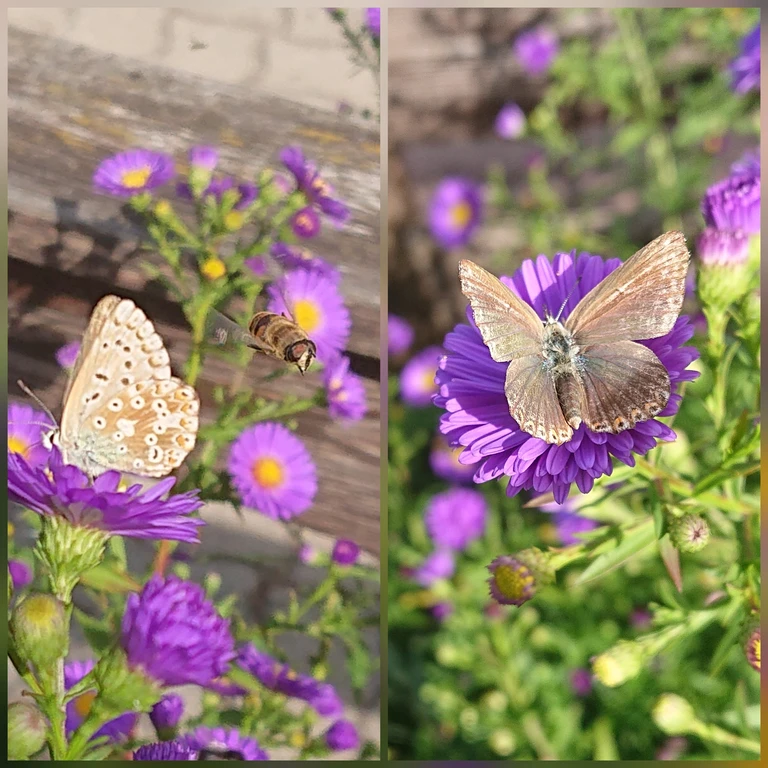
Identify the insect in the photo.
Lysandra coridon
